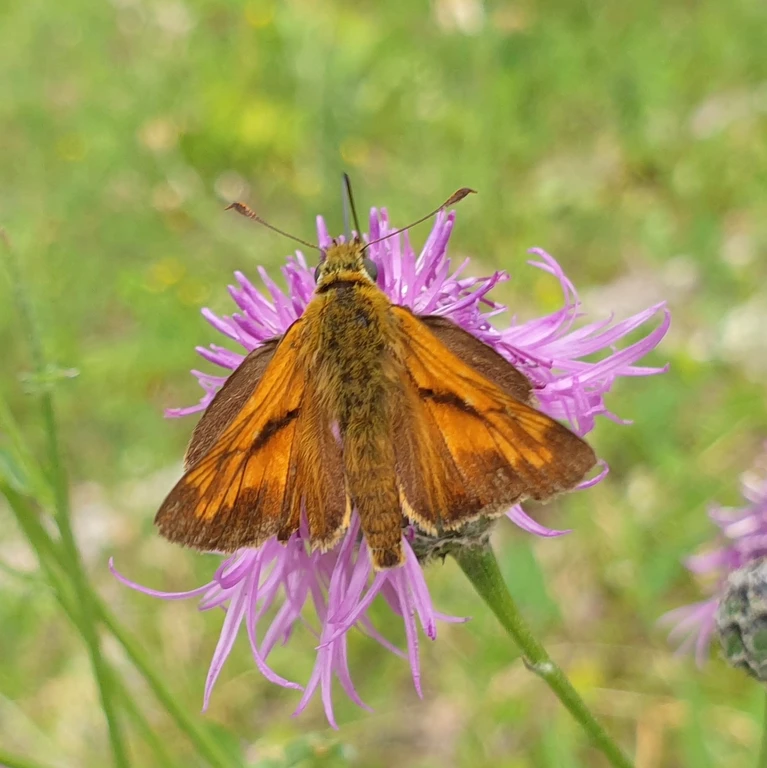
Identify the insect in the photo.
Ochlodes sylvanus (also Ochlodes venata)
